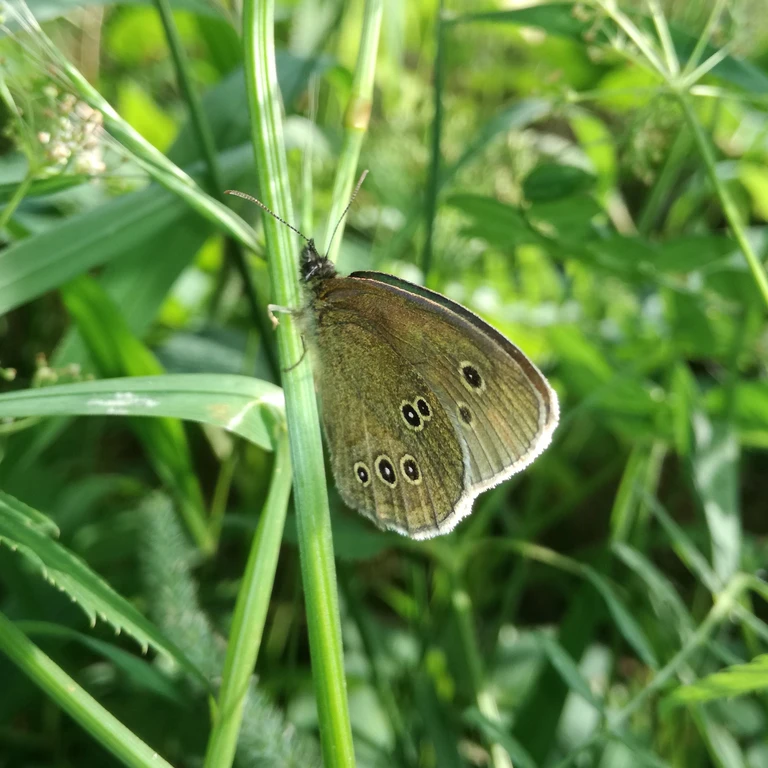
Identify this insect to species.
Aphantopus hyperantus
